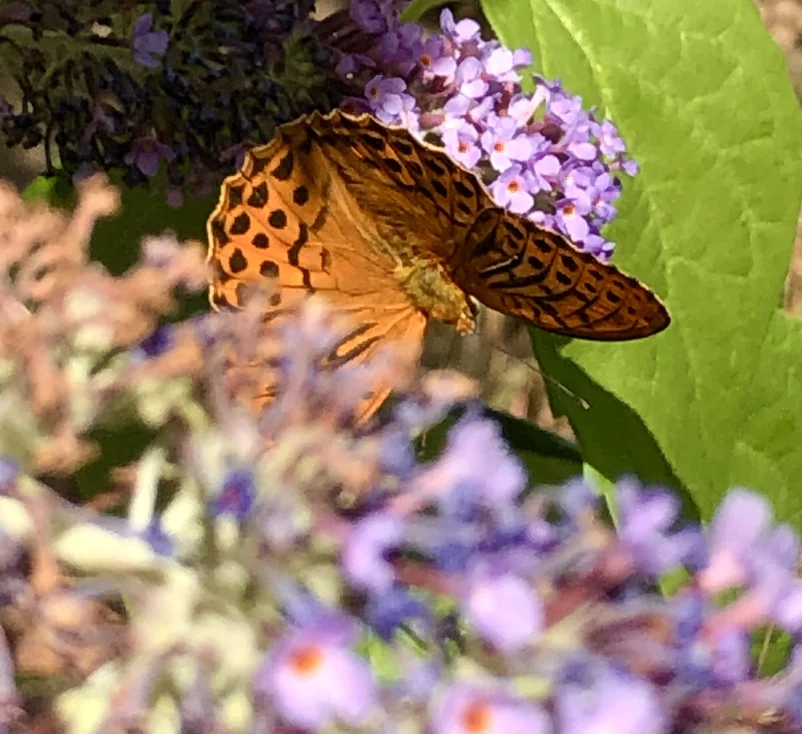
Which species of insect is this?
Argynnis paphia
